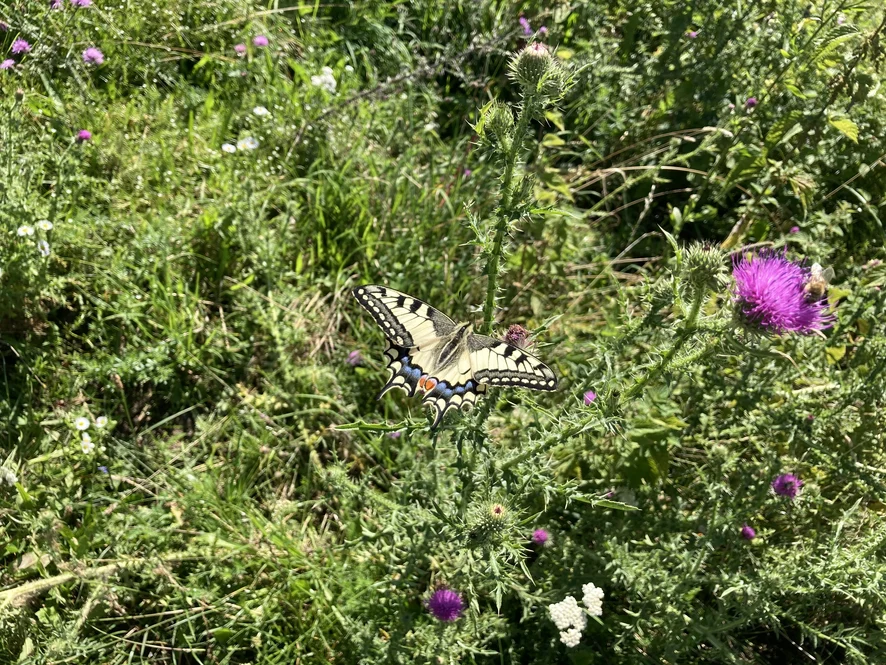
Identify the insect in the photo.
Papilio machaon
